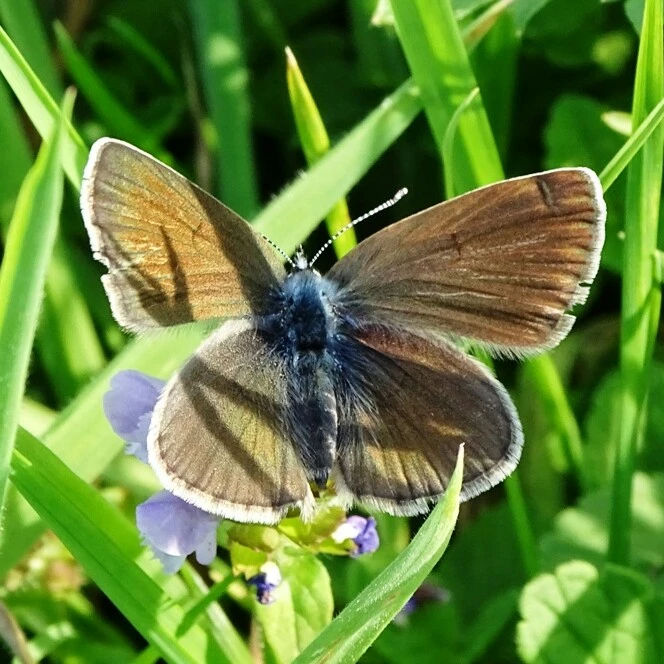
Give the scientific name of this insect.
Cyaniris semiargus
